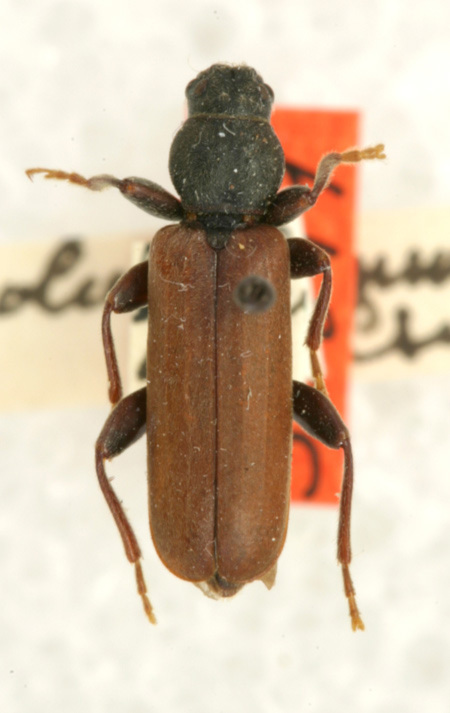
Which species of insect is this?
Tetropium velutinum (also Tetropium columbianum)
